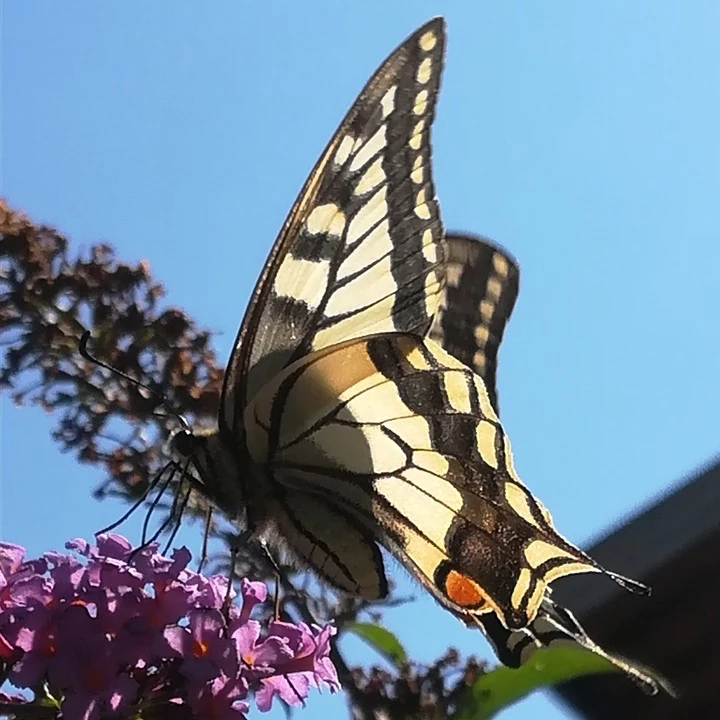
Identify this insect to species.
Papilio machaon
